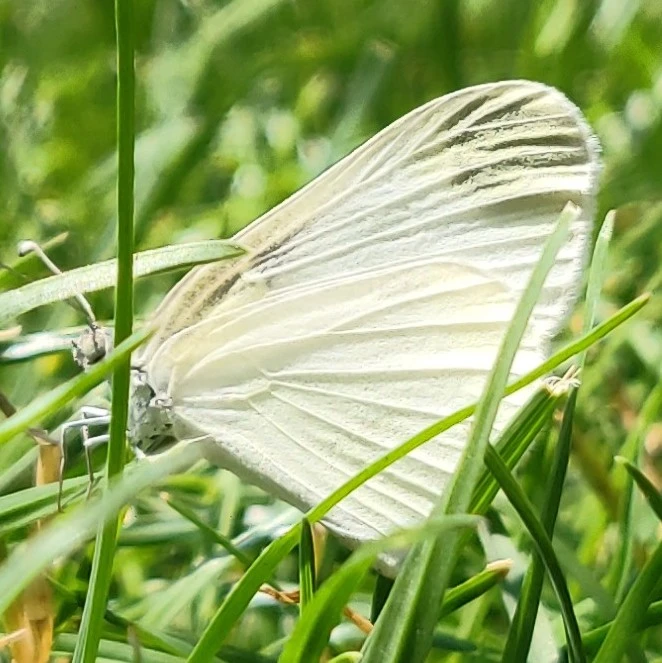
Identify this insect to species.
Leptidea sinapis/juvernica
